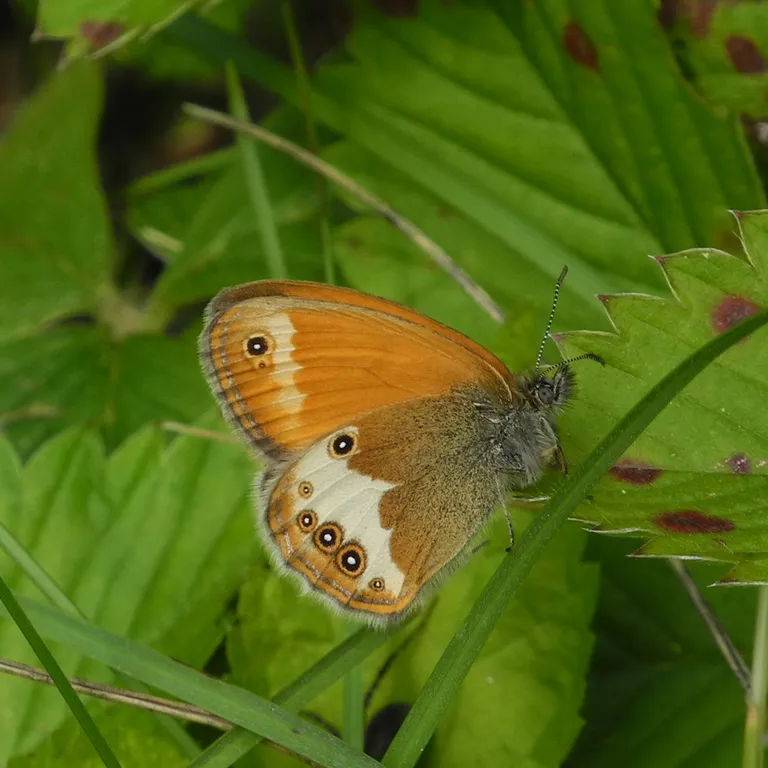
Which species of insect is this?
Coenonympha arcania
